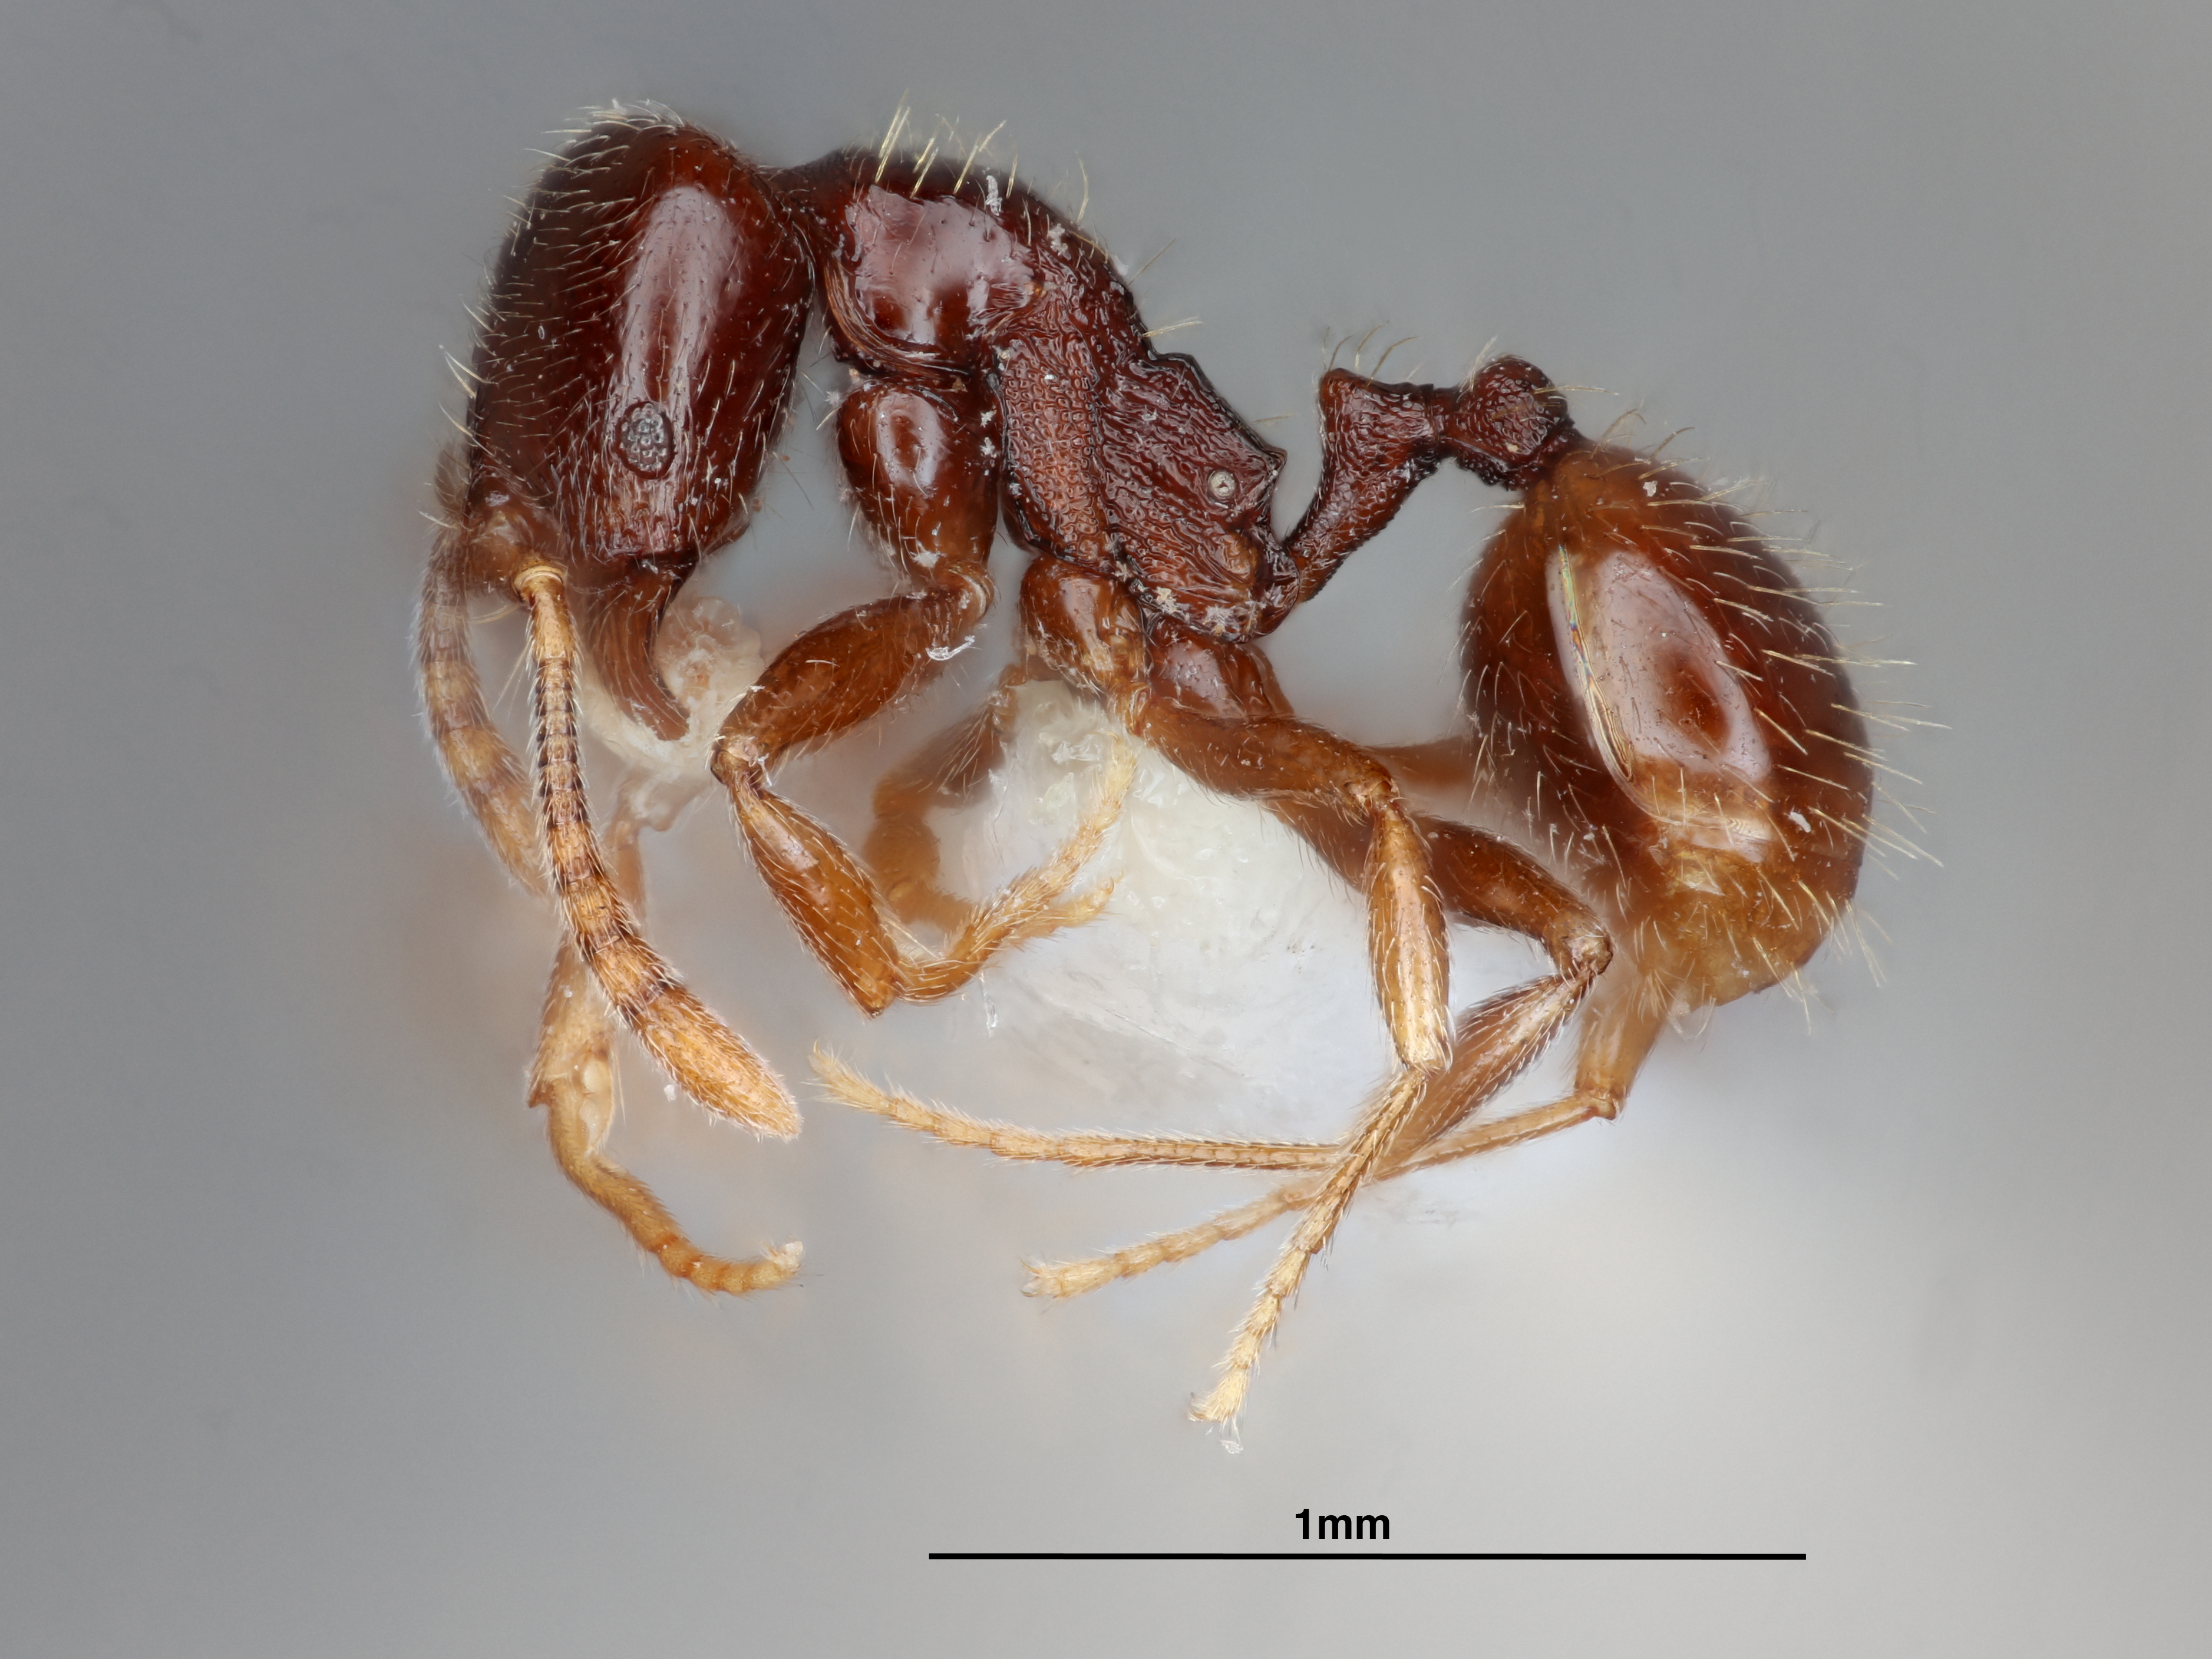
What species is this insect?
Stenamma andersoni
